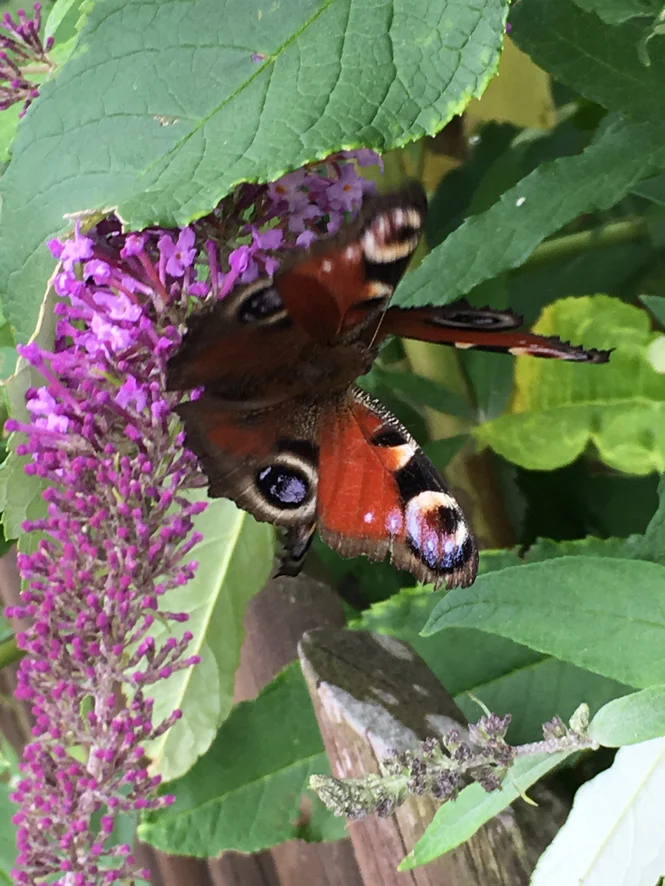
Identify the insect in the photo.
Aglais io
